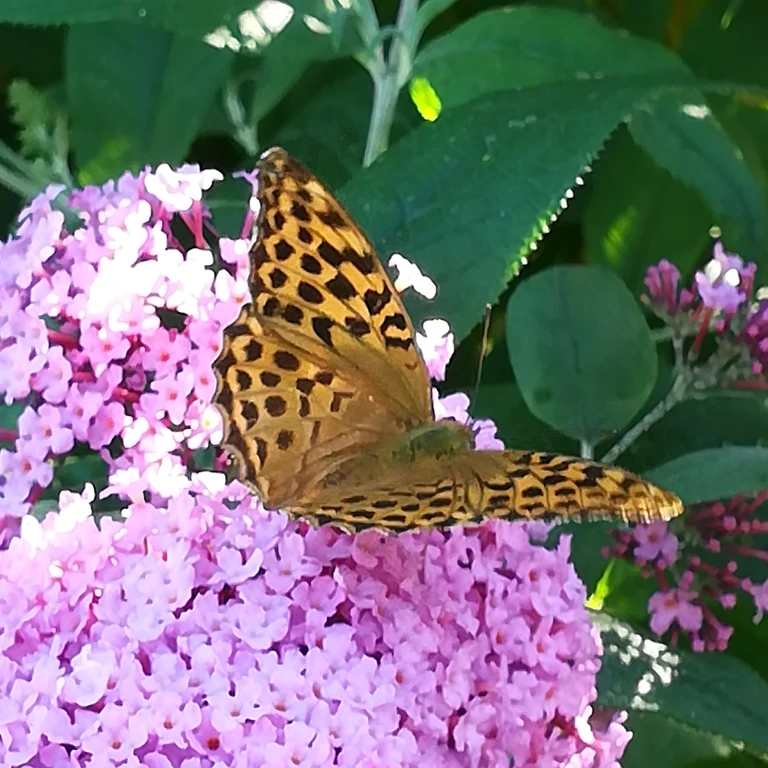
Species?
Argynnis paphia
